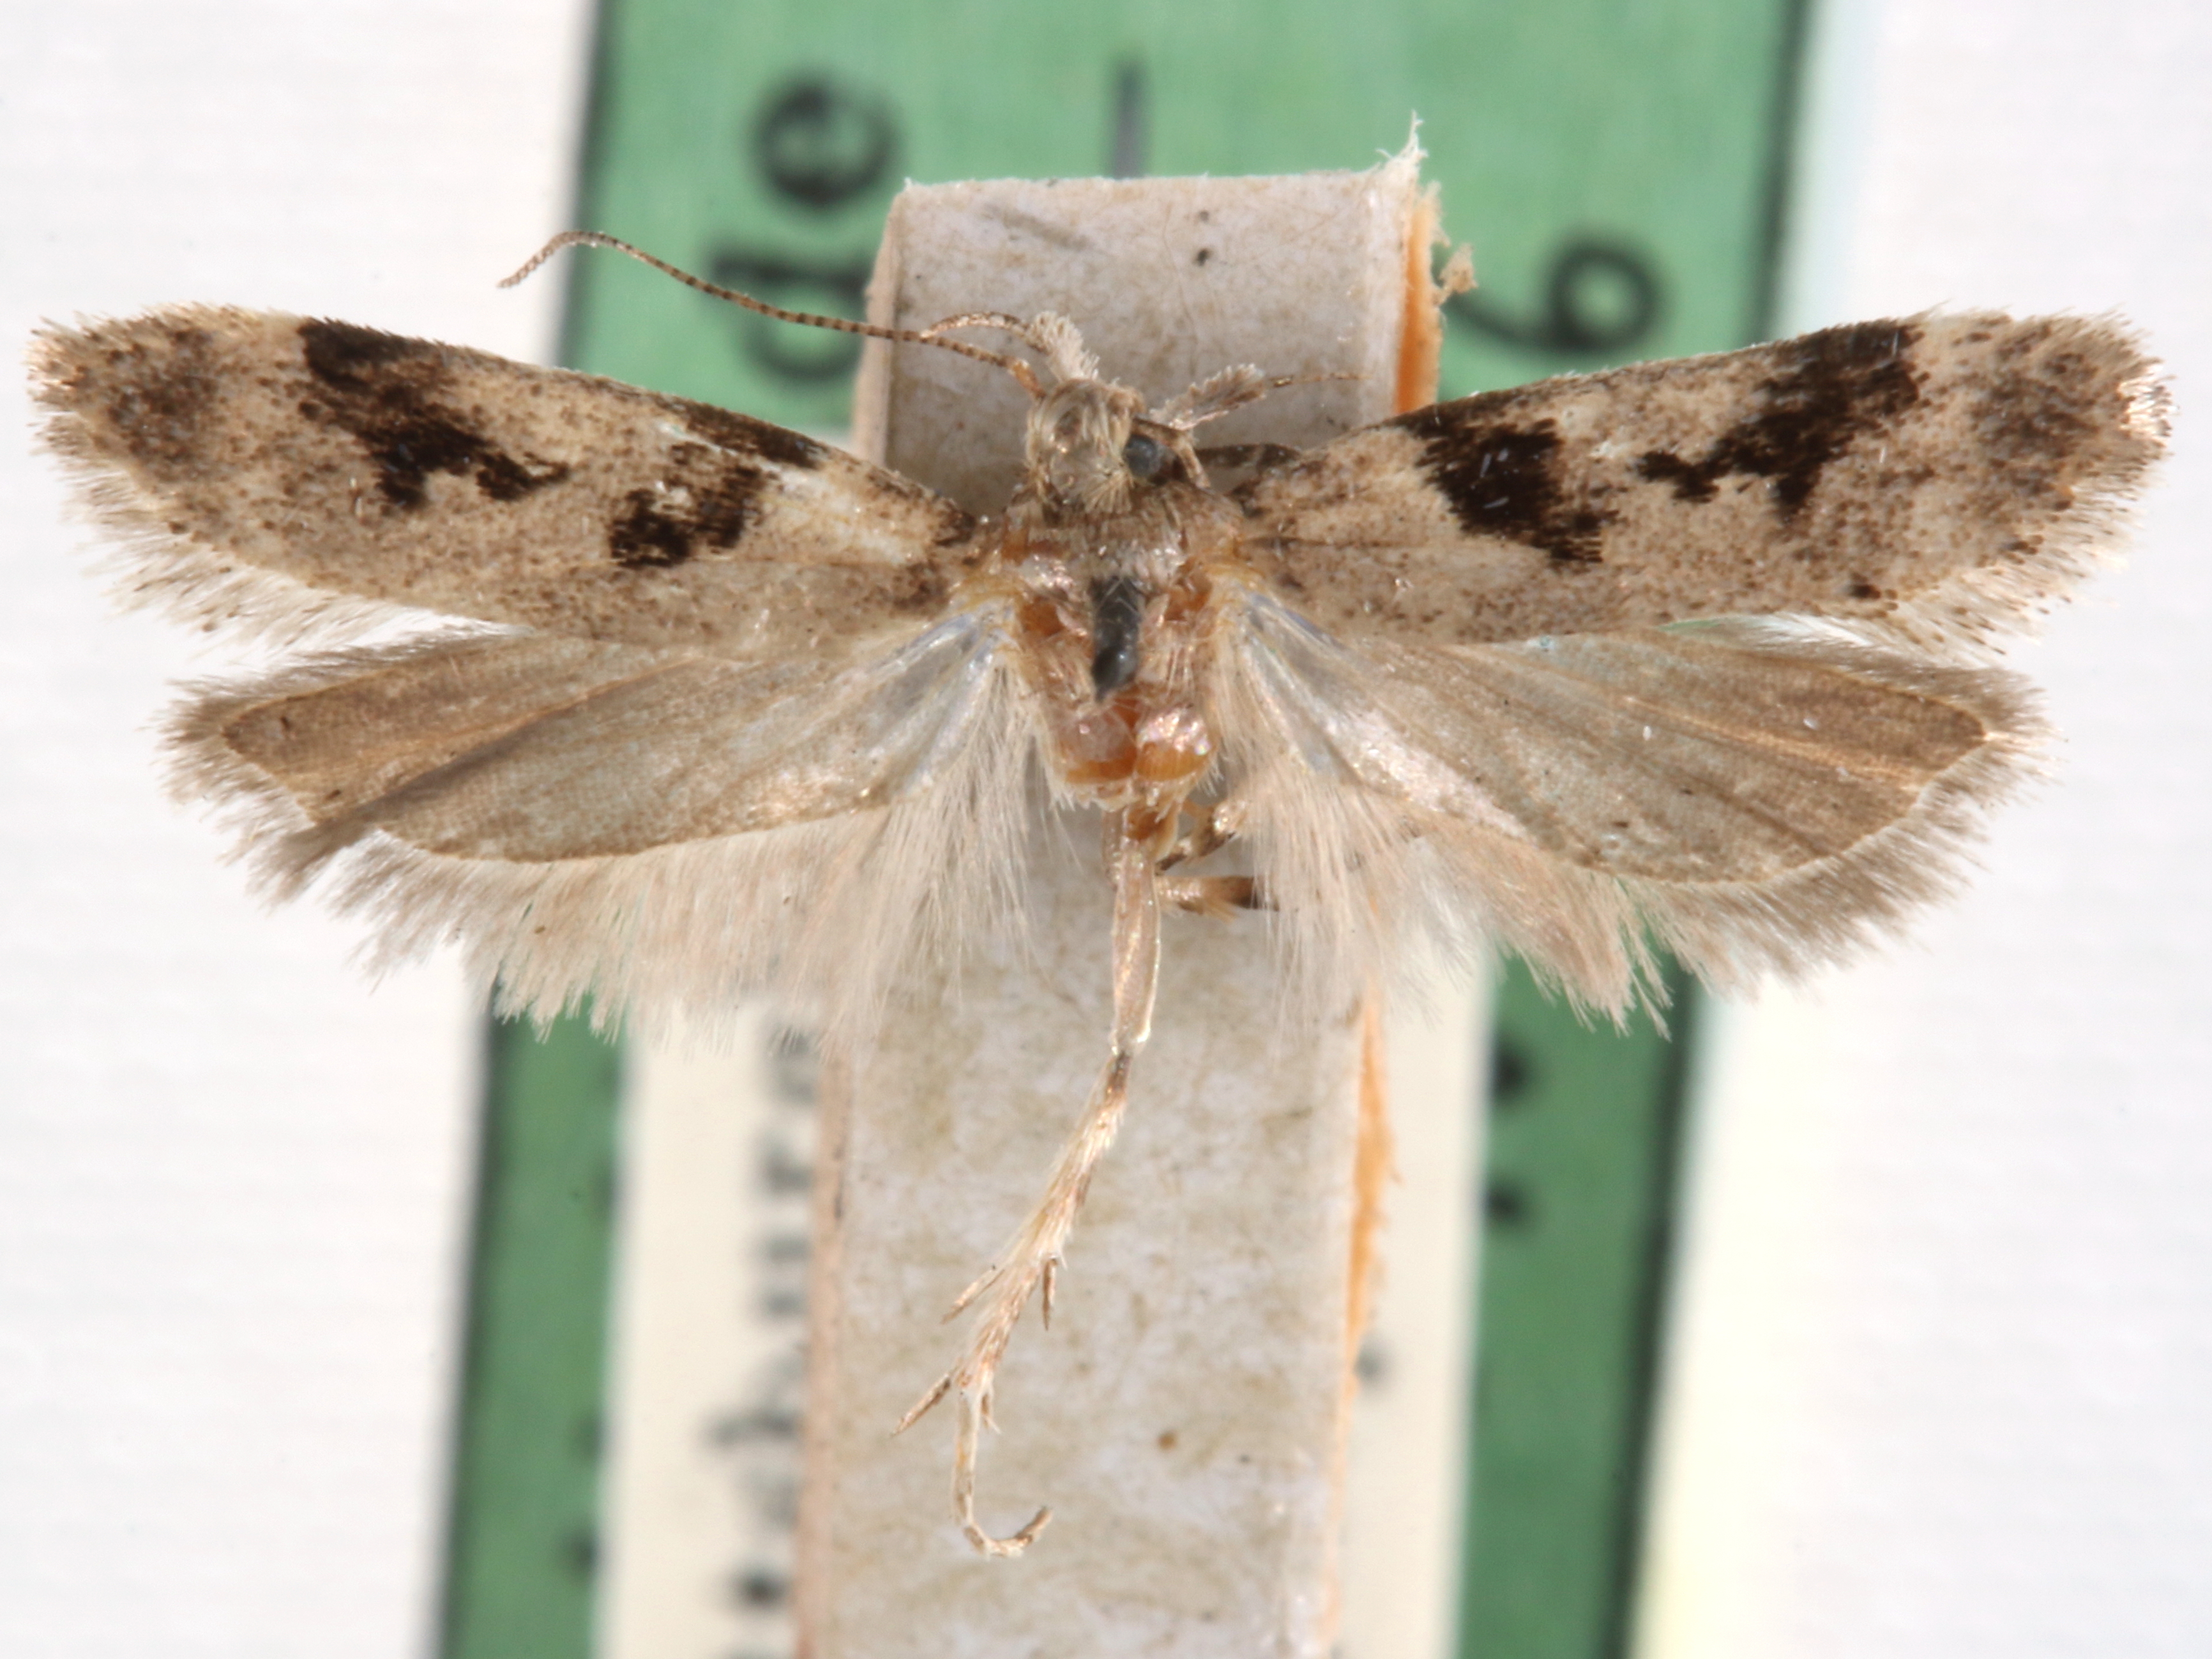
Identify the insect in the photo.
Chionodes obscurusella
